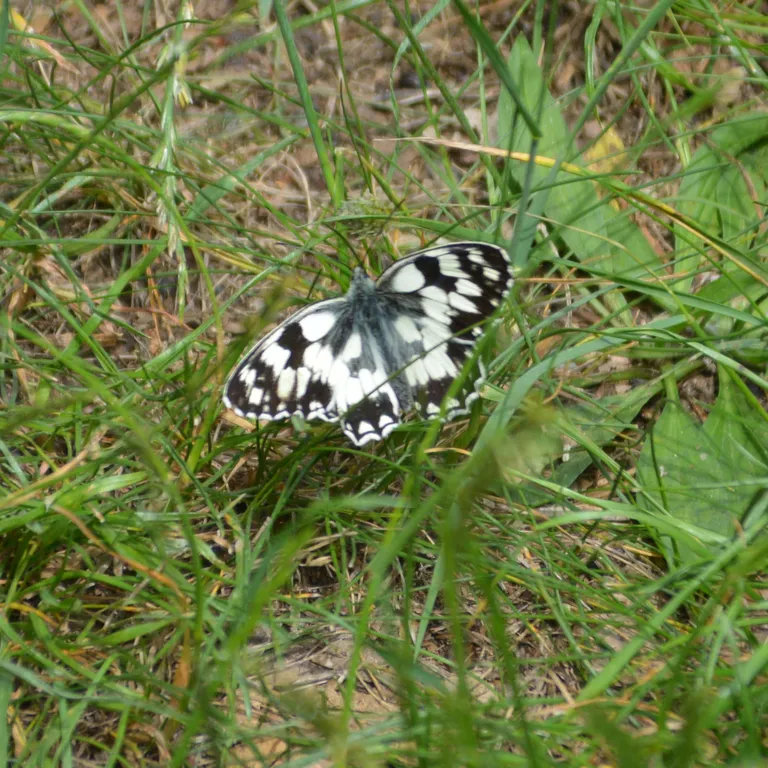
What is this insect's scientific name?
Melanargia galathea
